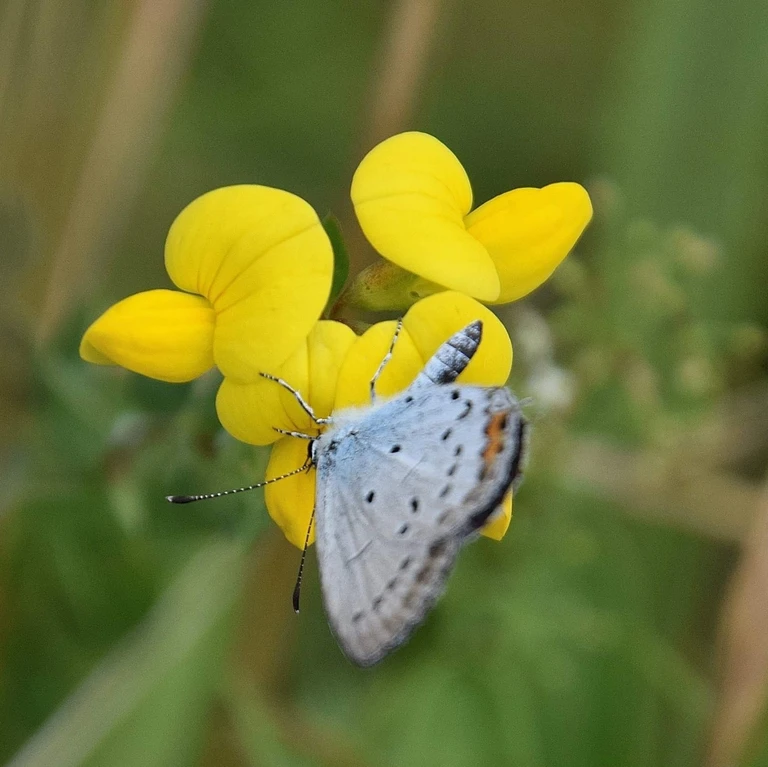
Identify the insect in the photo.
Cupido argiades (also Elkalyce argiades)
